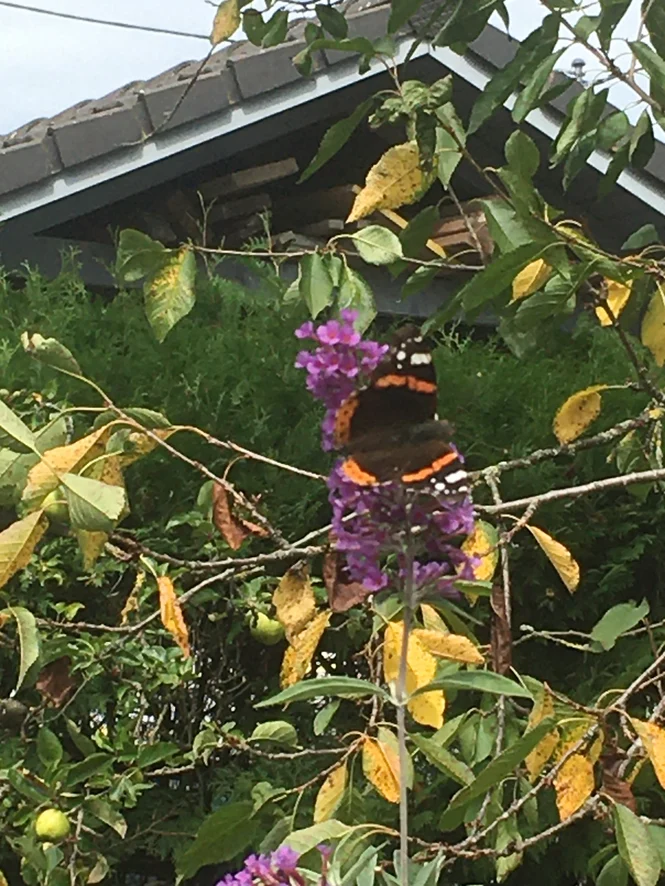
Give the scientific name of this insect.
Vanessa atalanta
